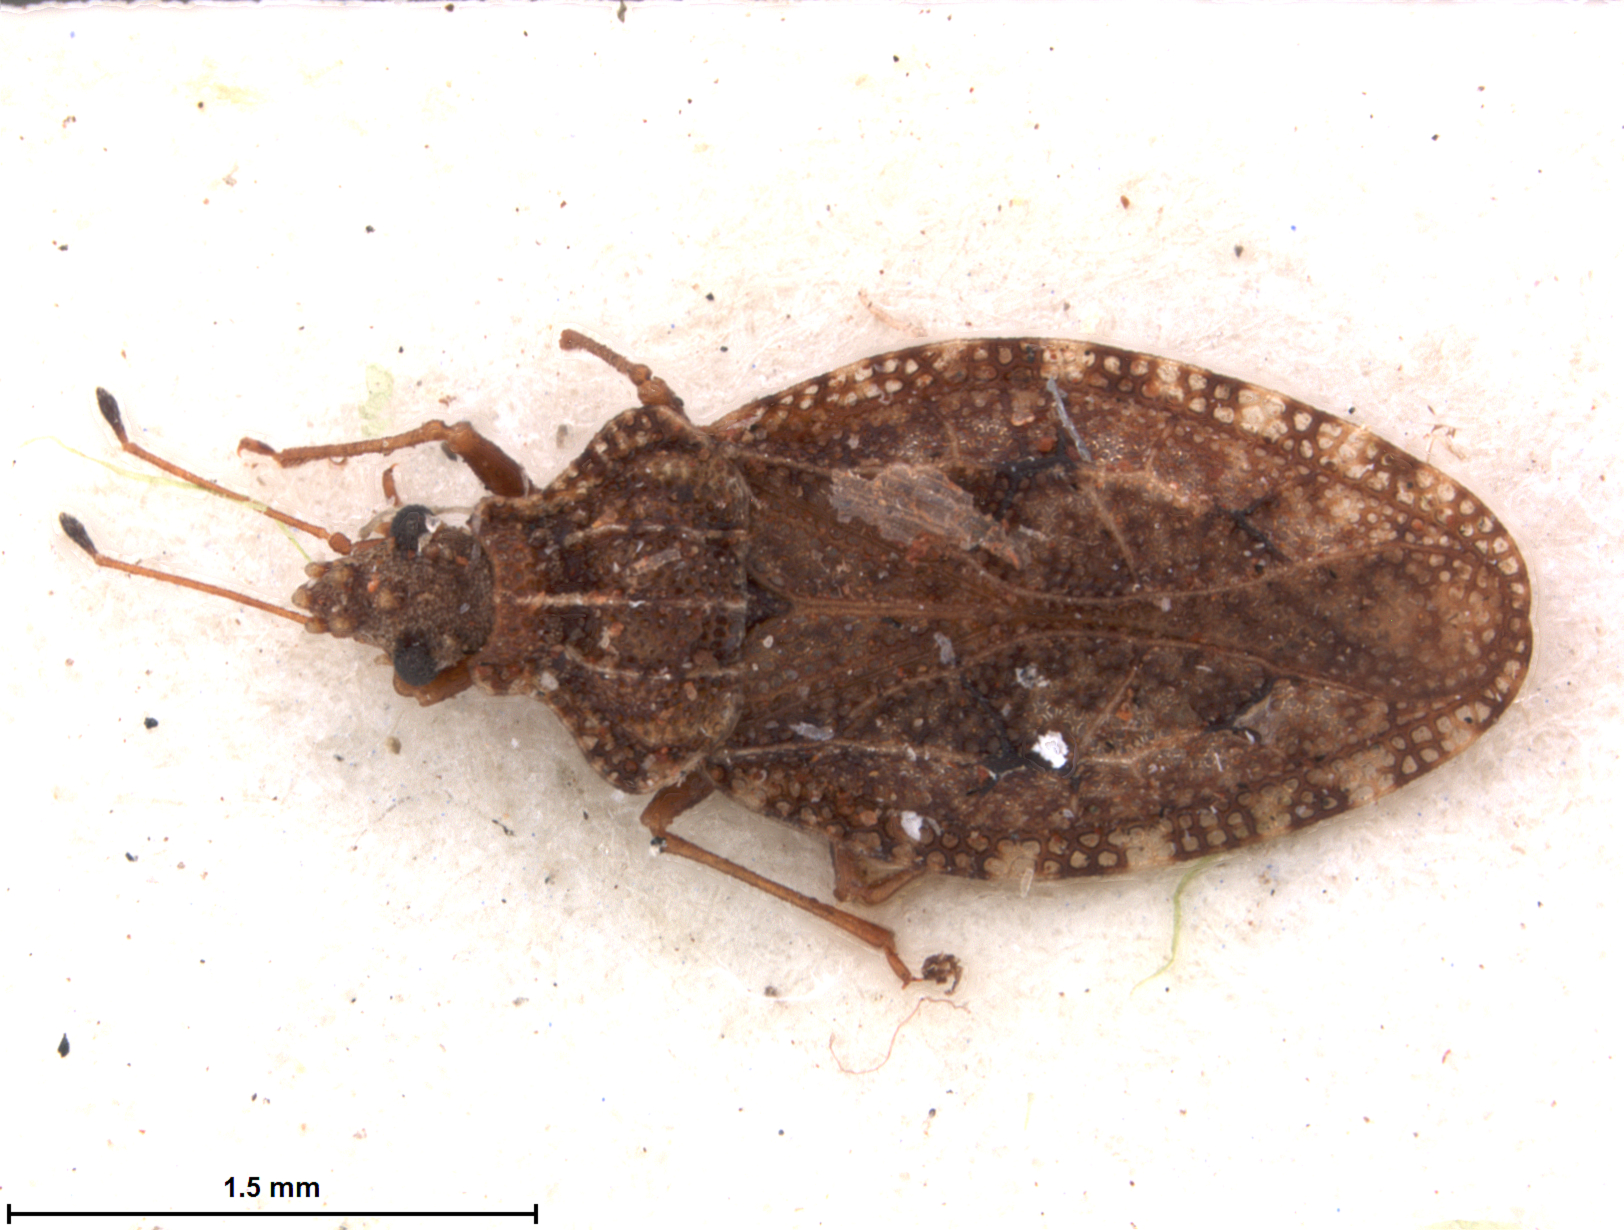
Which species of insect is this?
Gonycentrum thomasi
